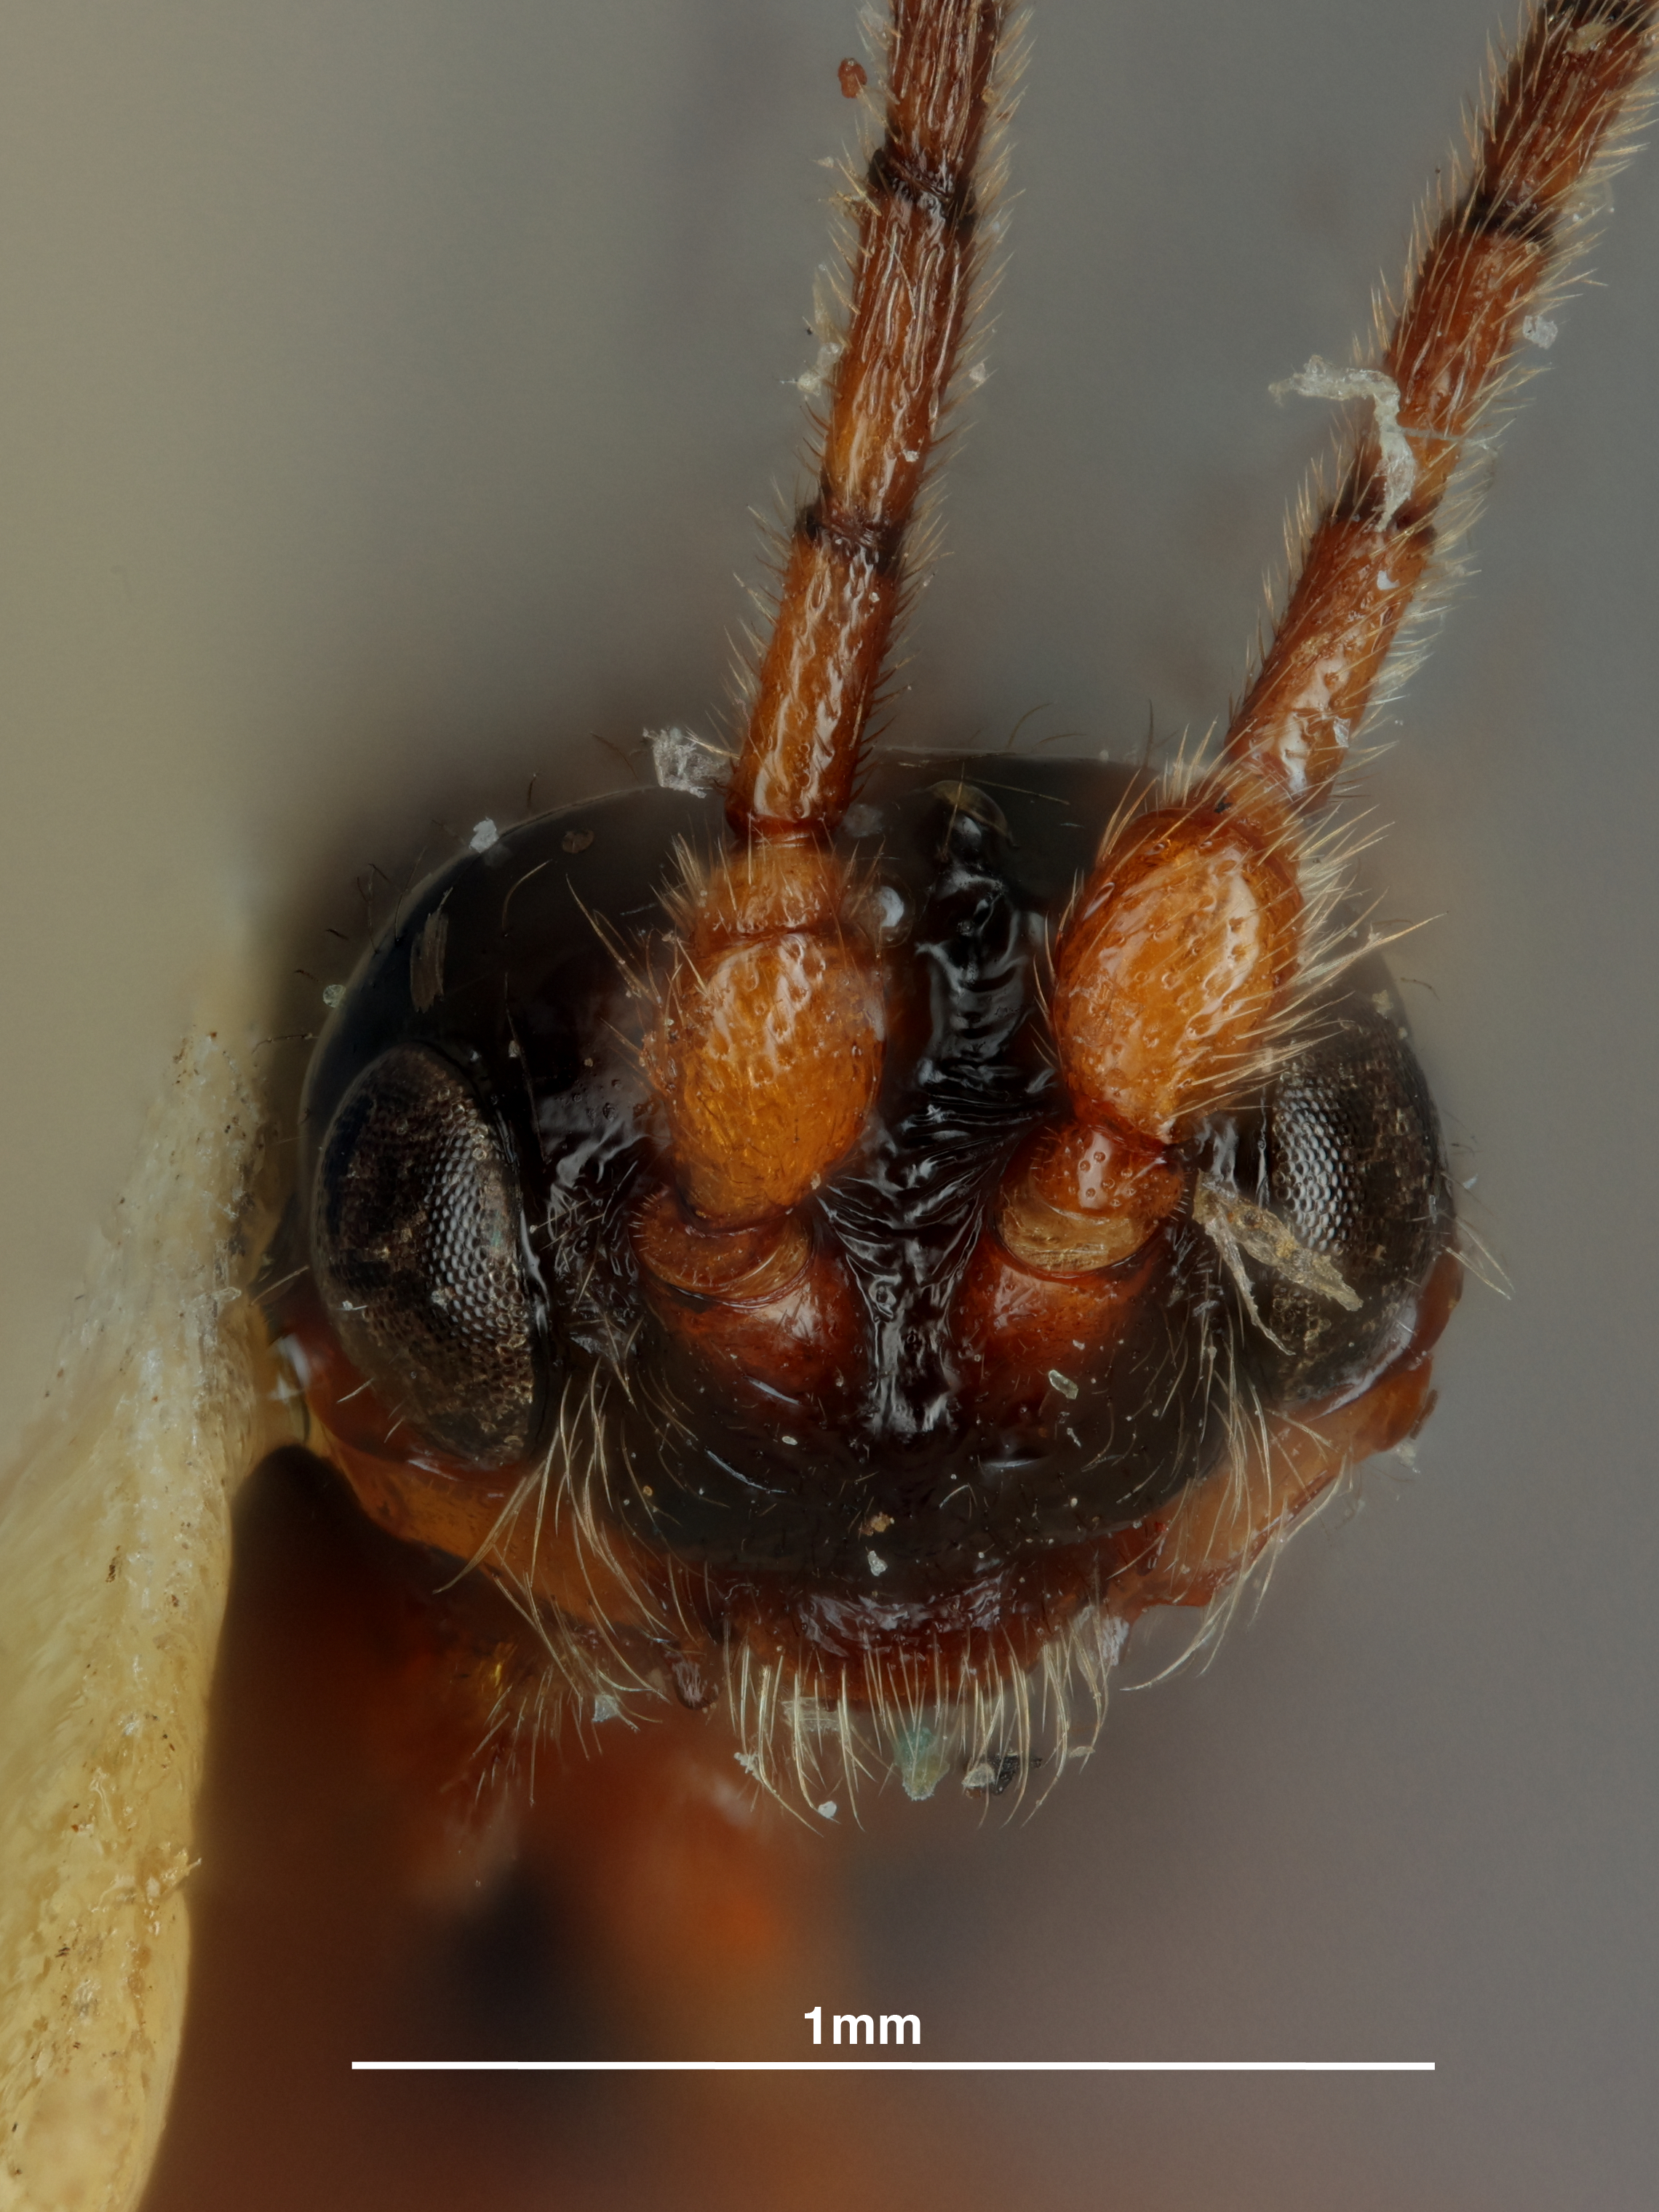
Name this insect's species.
Phaenocarpa indistincta
